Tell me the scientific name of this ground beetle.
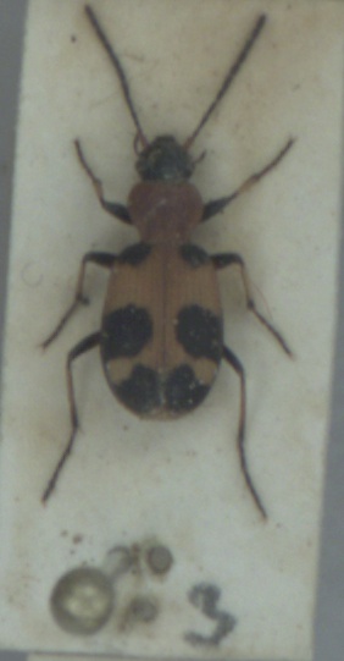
Callistus lunatus
